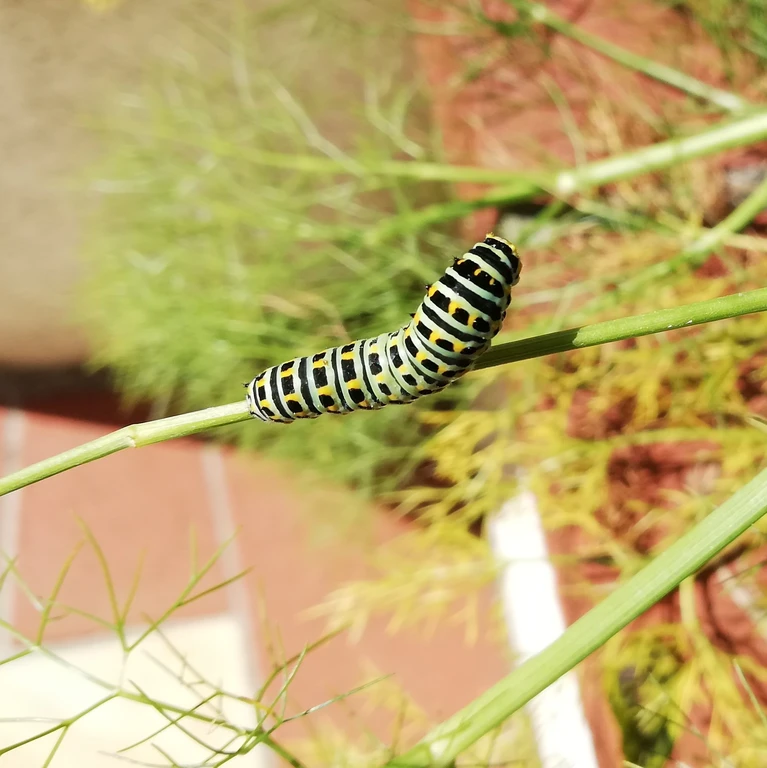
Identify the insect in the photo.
Papilio machaon
